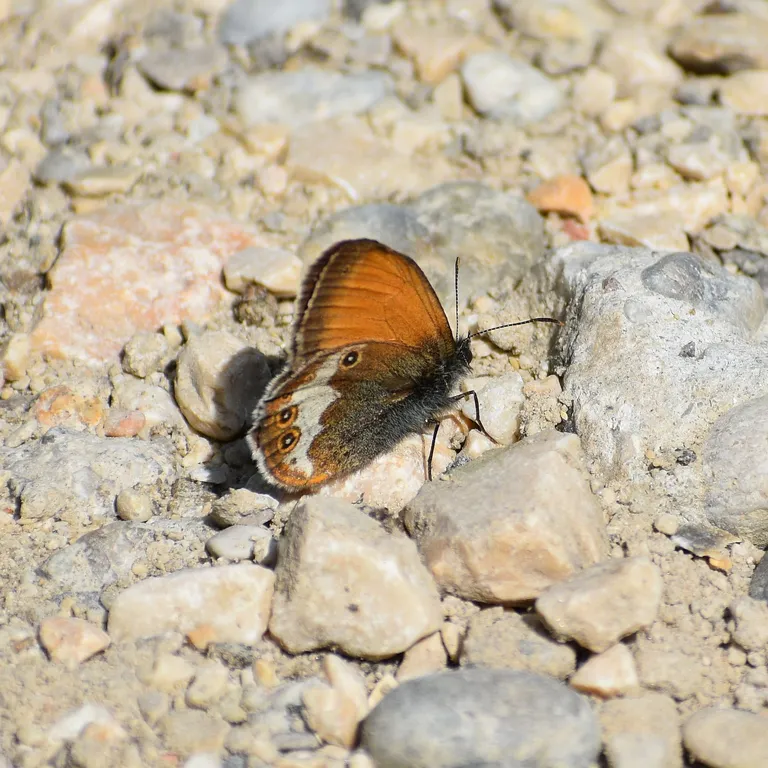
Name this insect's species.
Coenonympha arcania
